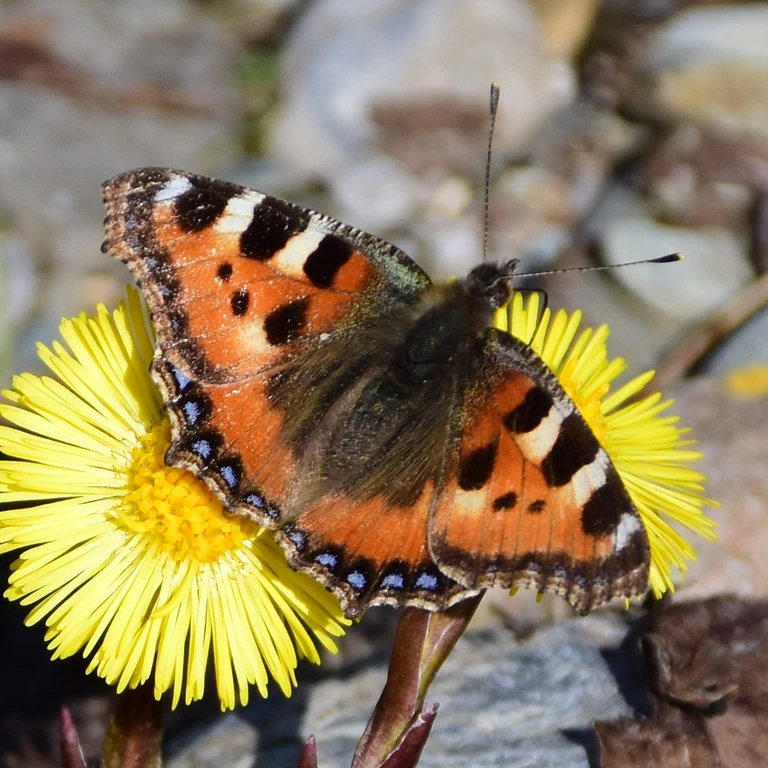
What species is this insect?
Aglais urticae
